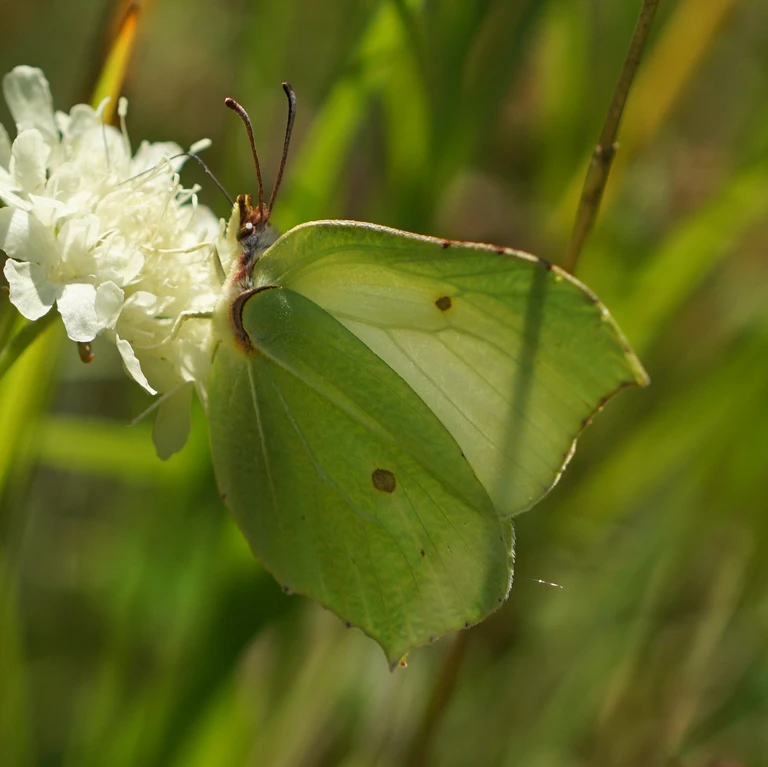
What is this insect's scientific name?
Gonepteryx rhamni
